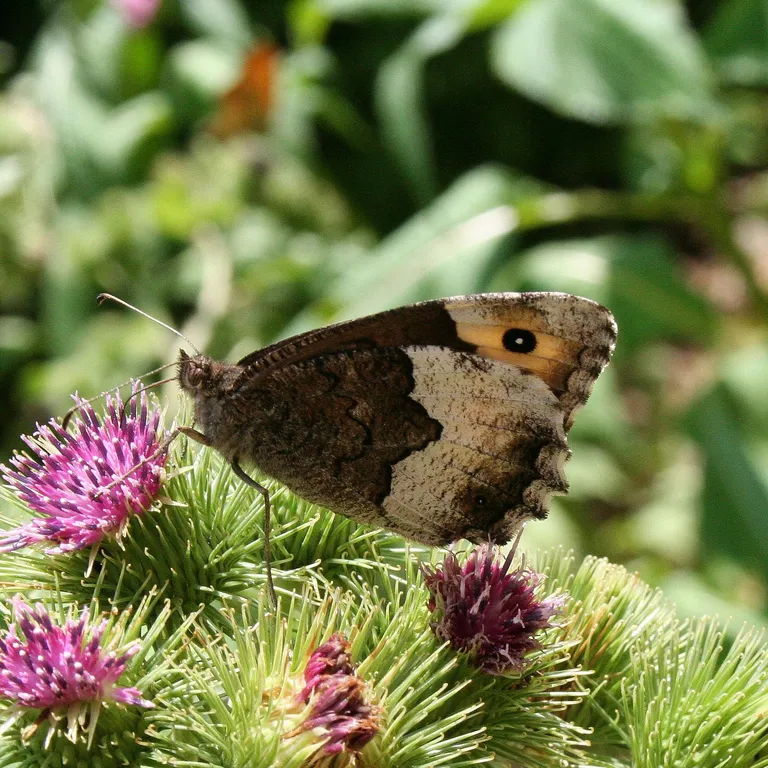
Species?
Hipparchia alcyone
